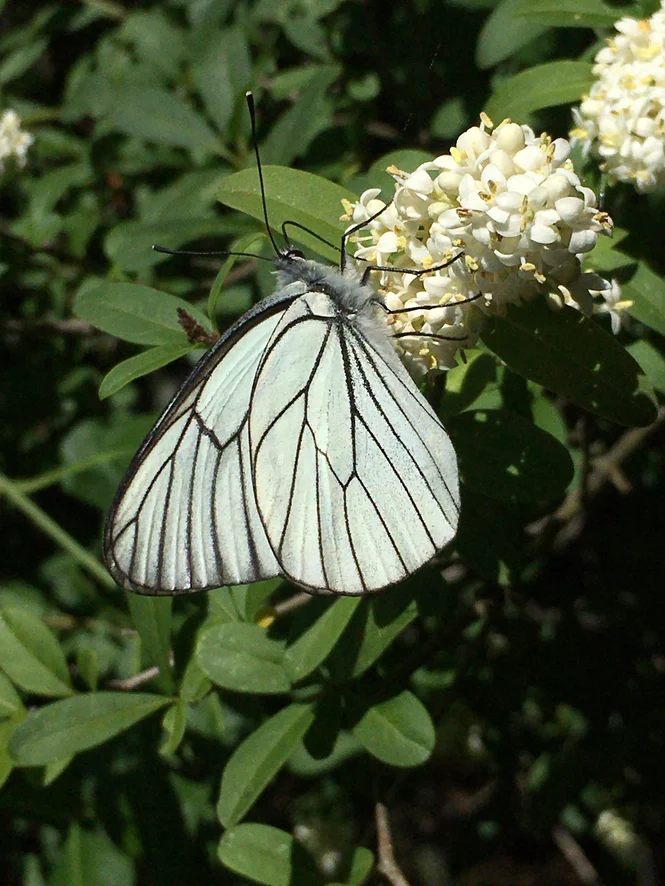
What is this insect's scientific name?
Aporia crataegi
